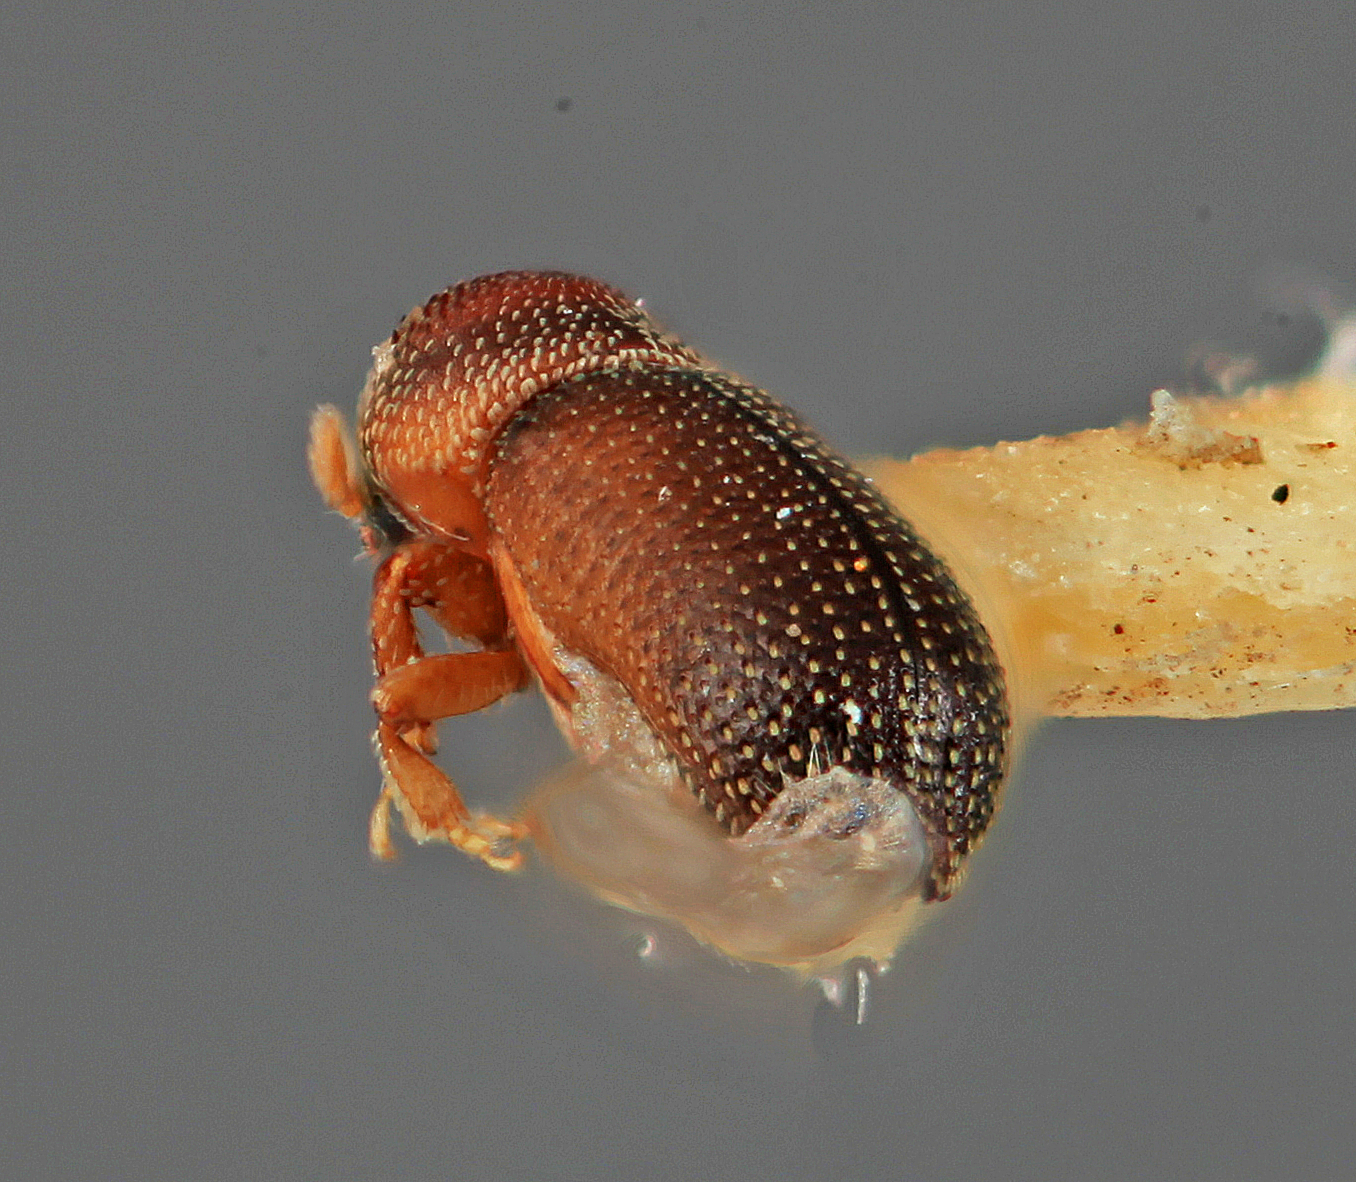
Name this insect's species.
Micracis similis (also Micracisella similis)
